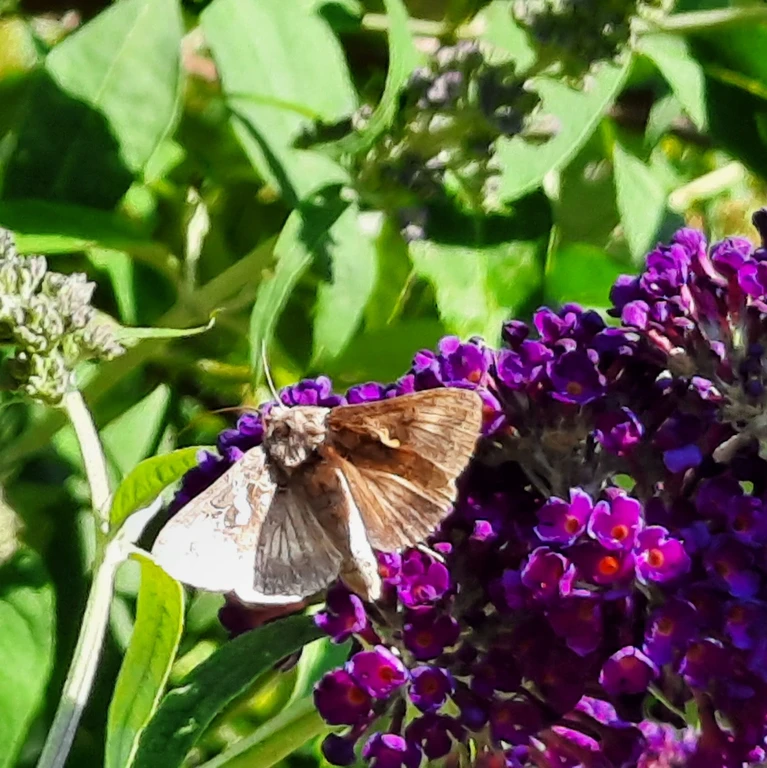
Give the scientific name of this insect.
Autographa gamma
